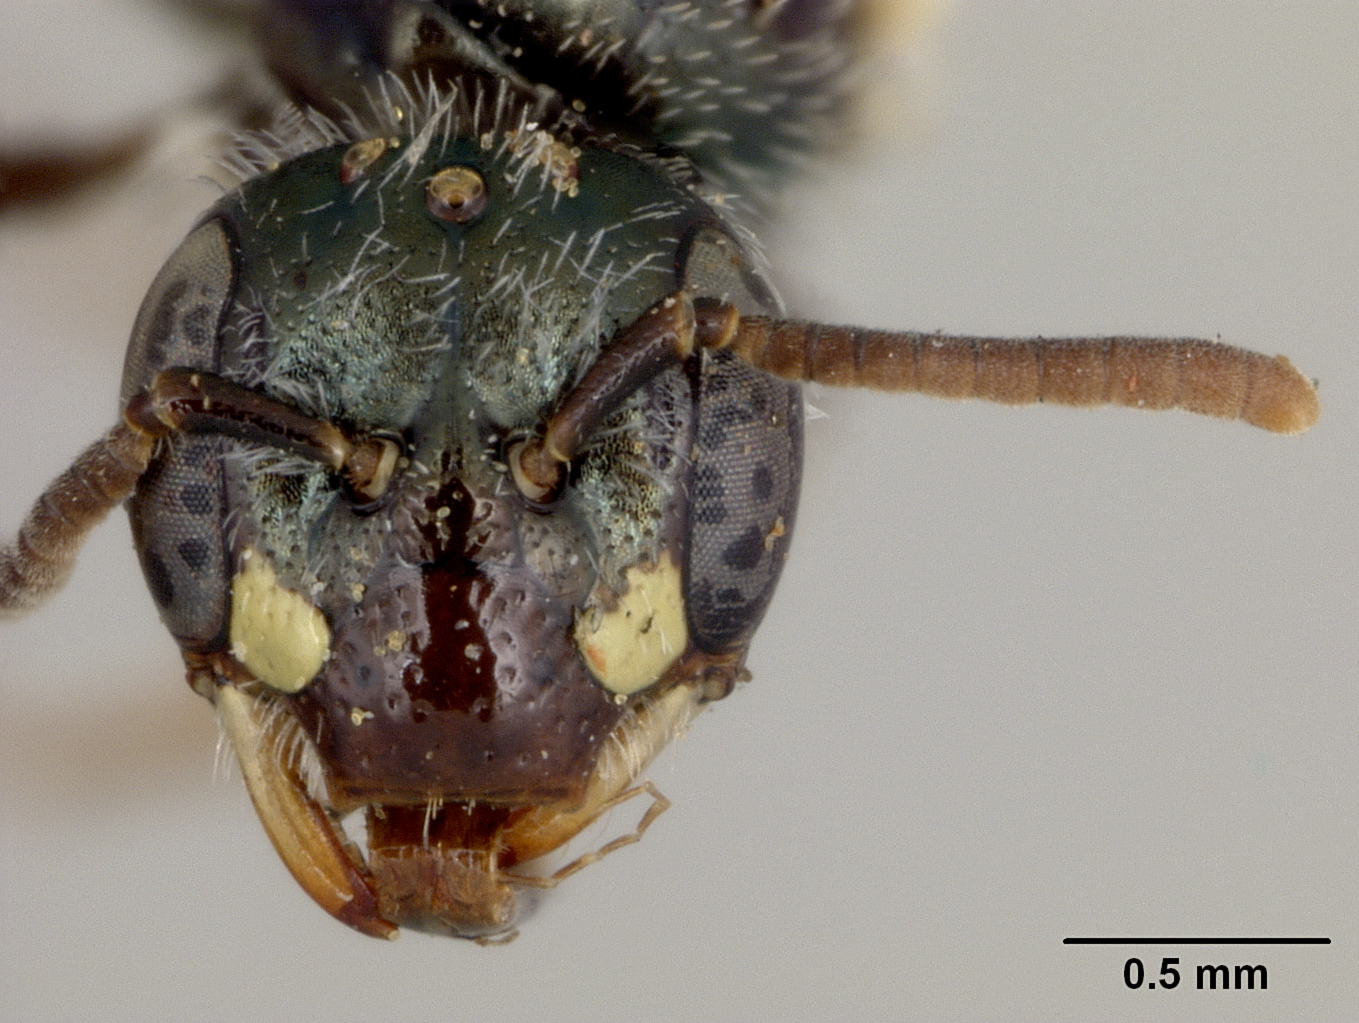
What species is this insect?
Perdita lateralis
